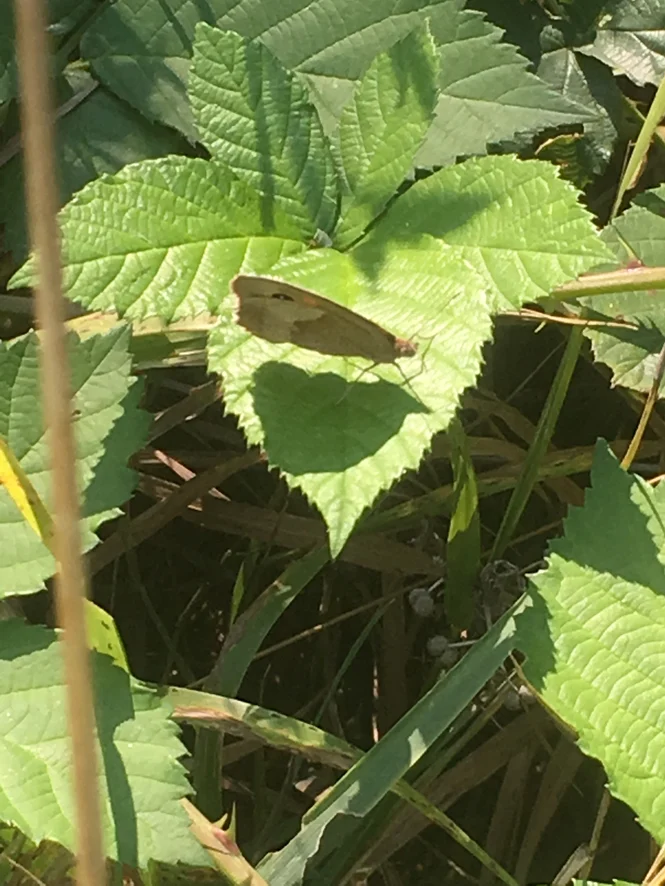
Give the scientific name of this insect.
Maniola jurtina
